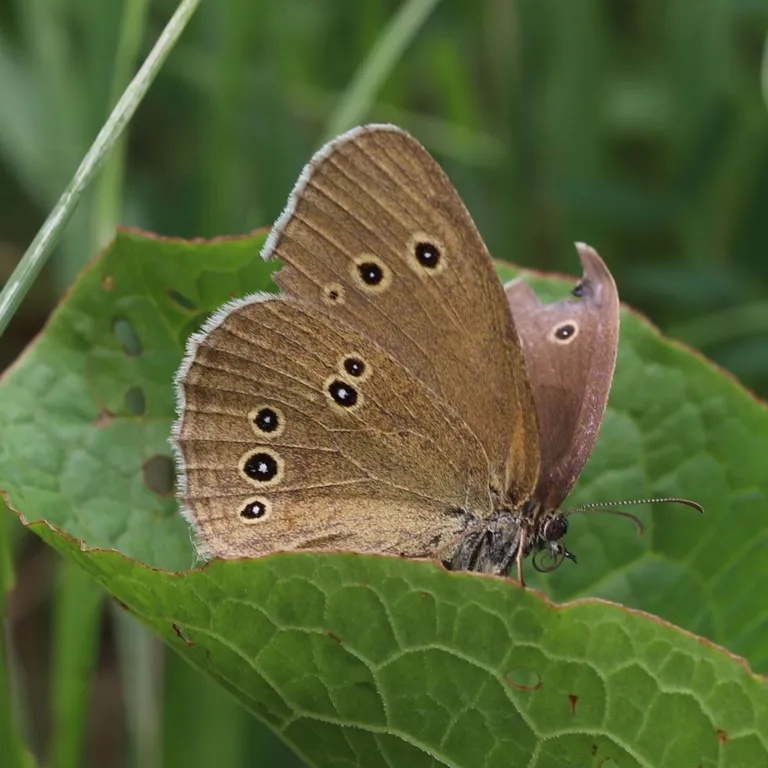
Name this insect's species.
Aphantopus hyperantus
